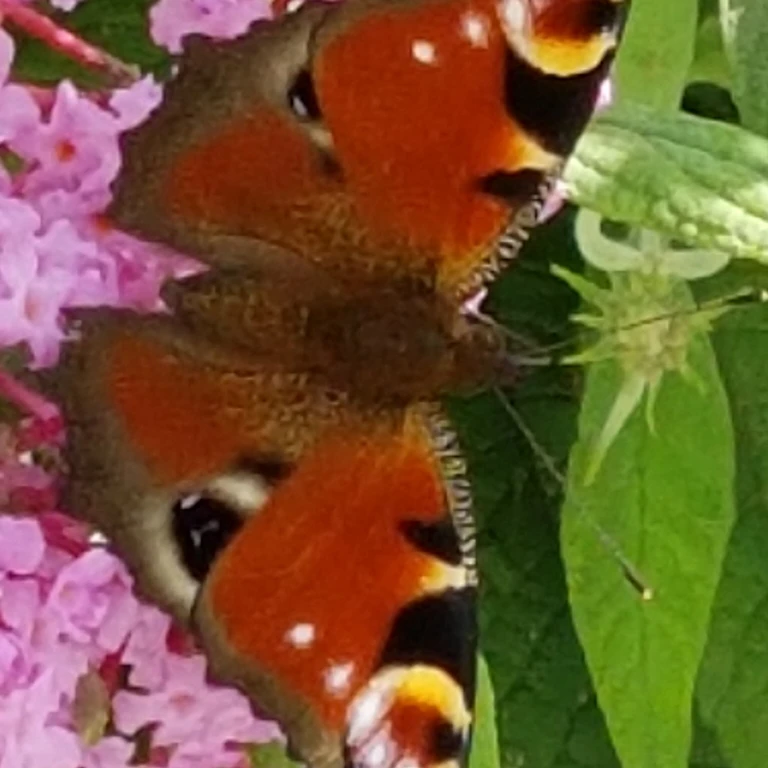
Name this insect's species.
Aglais io
